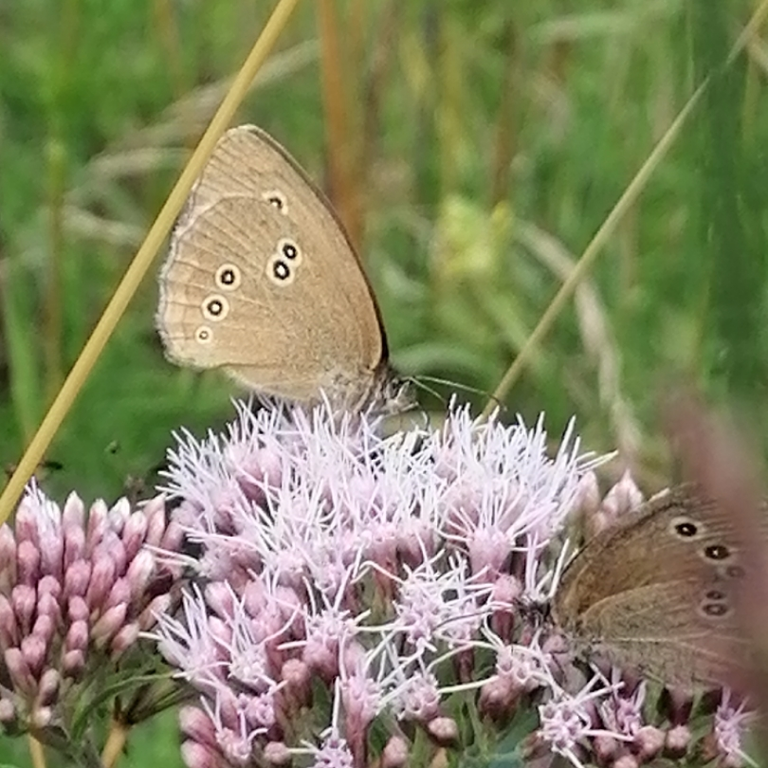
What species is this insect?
Aphantopus hyperantus
